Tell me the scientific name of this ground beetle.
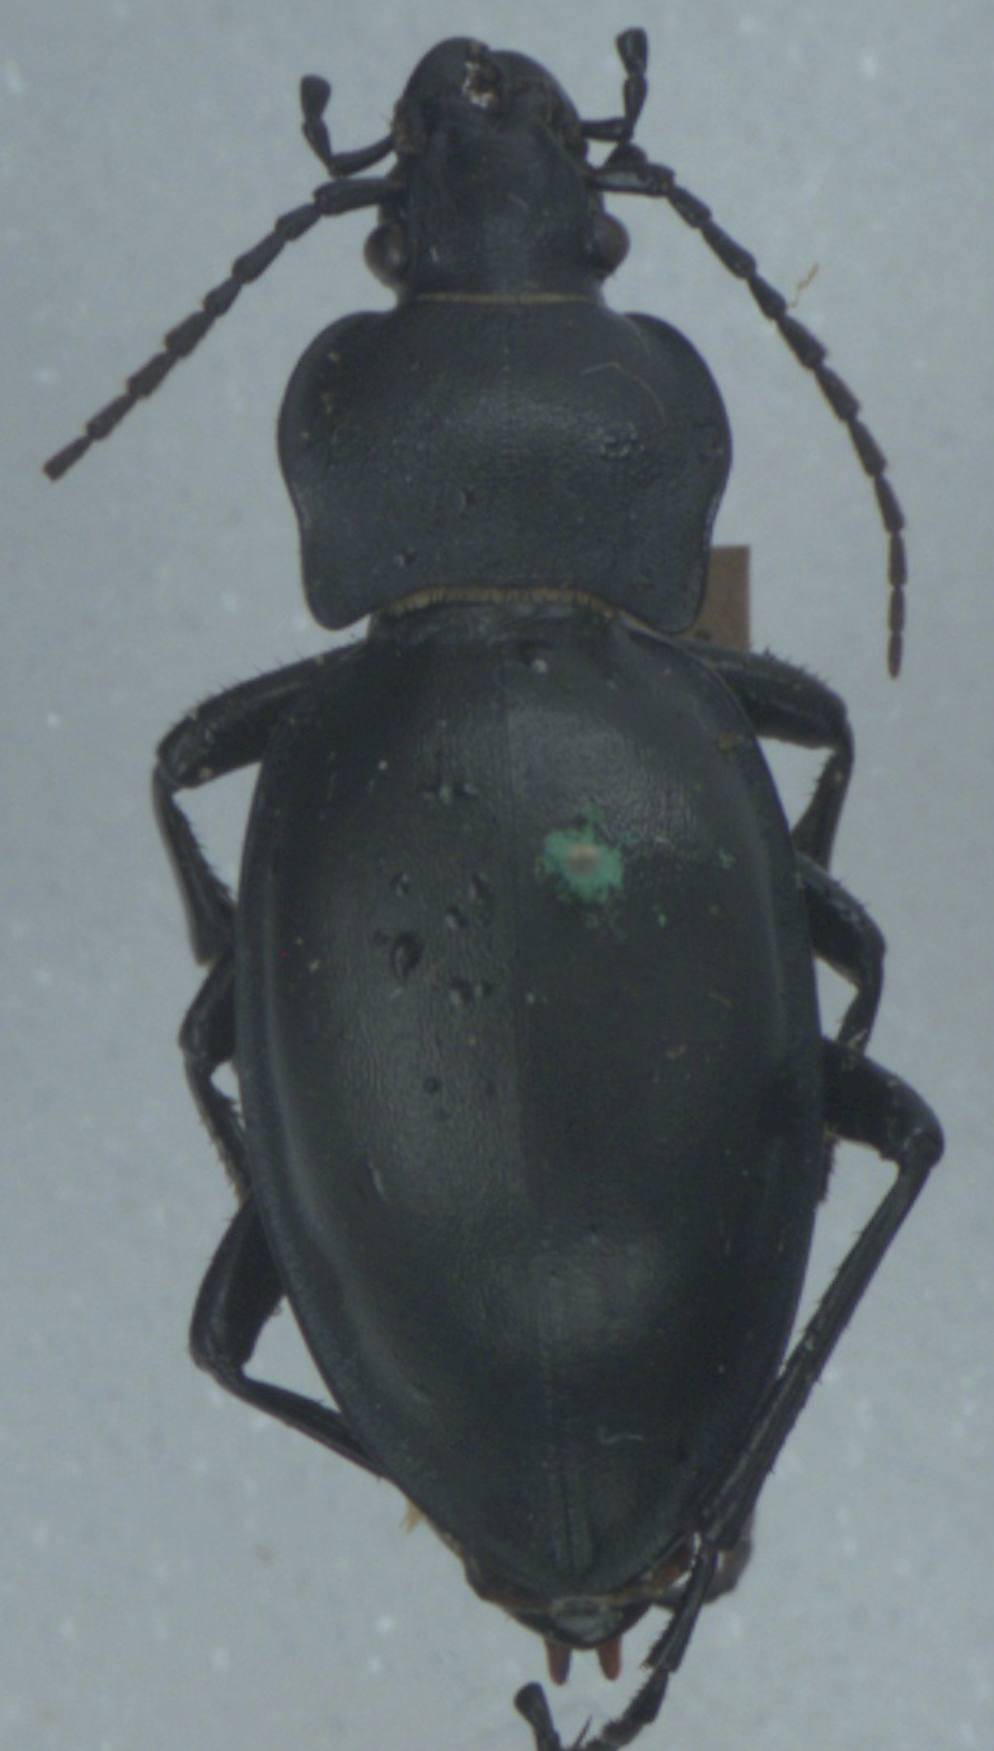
Carabus glabratus
